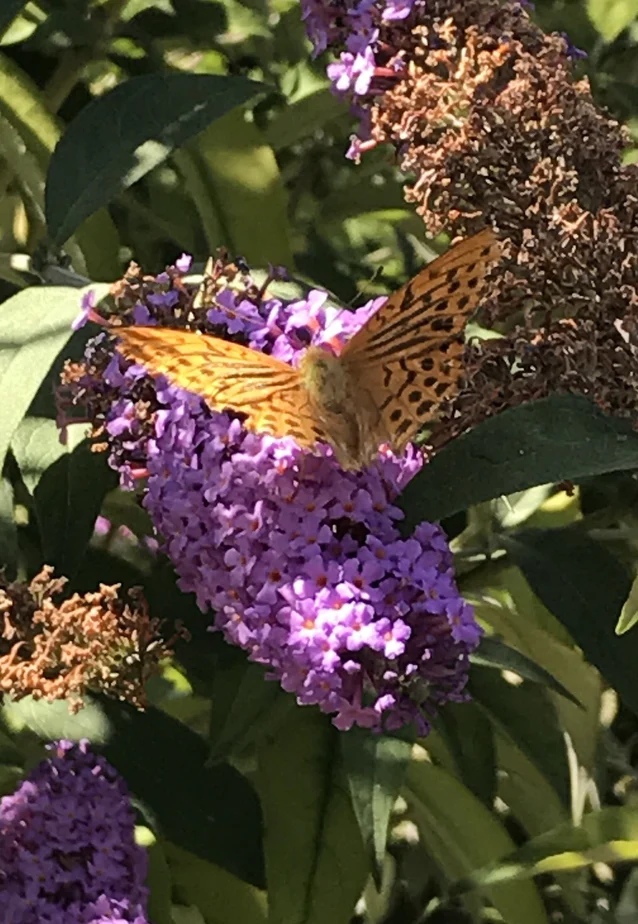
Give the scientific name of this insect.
Argynnis paphia
